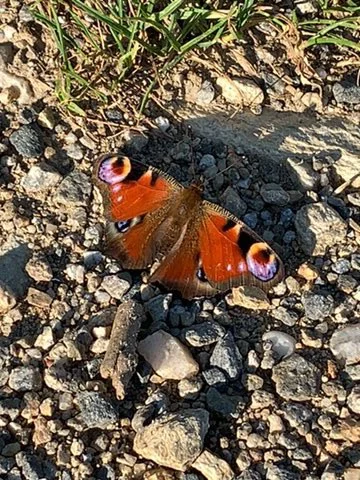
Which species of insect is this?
Aglais io
